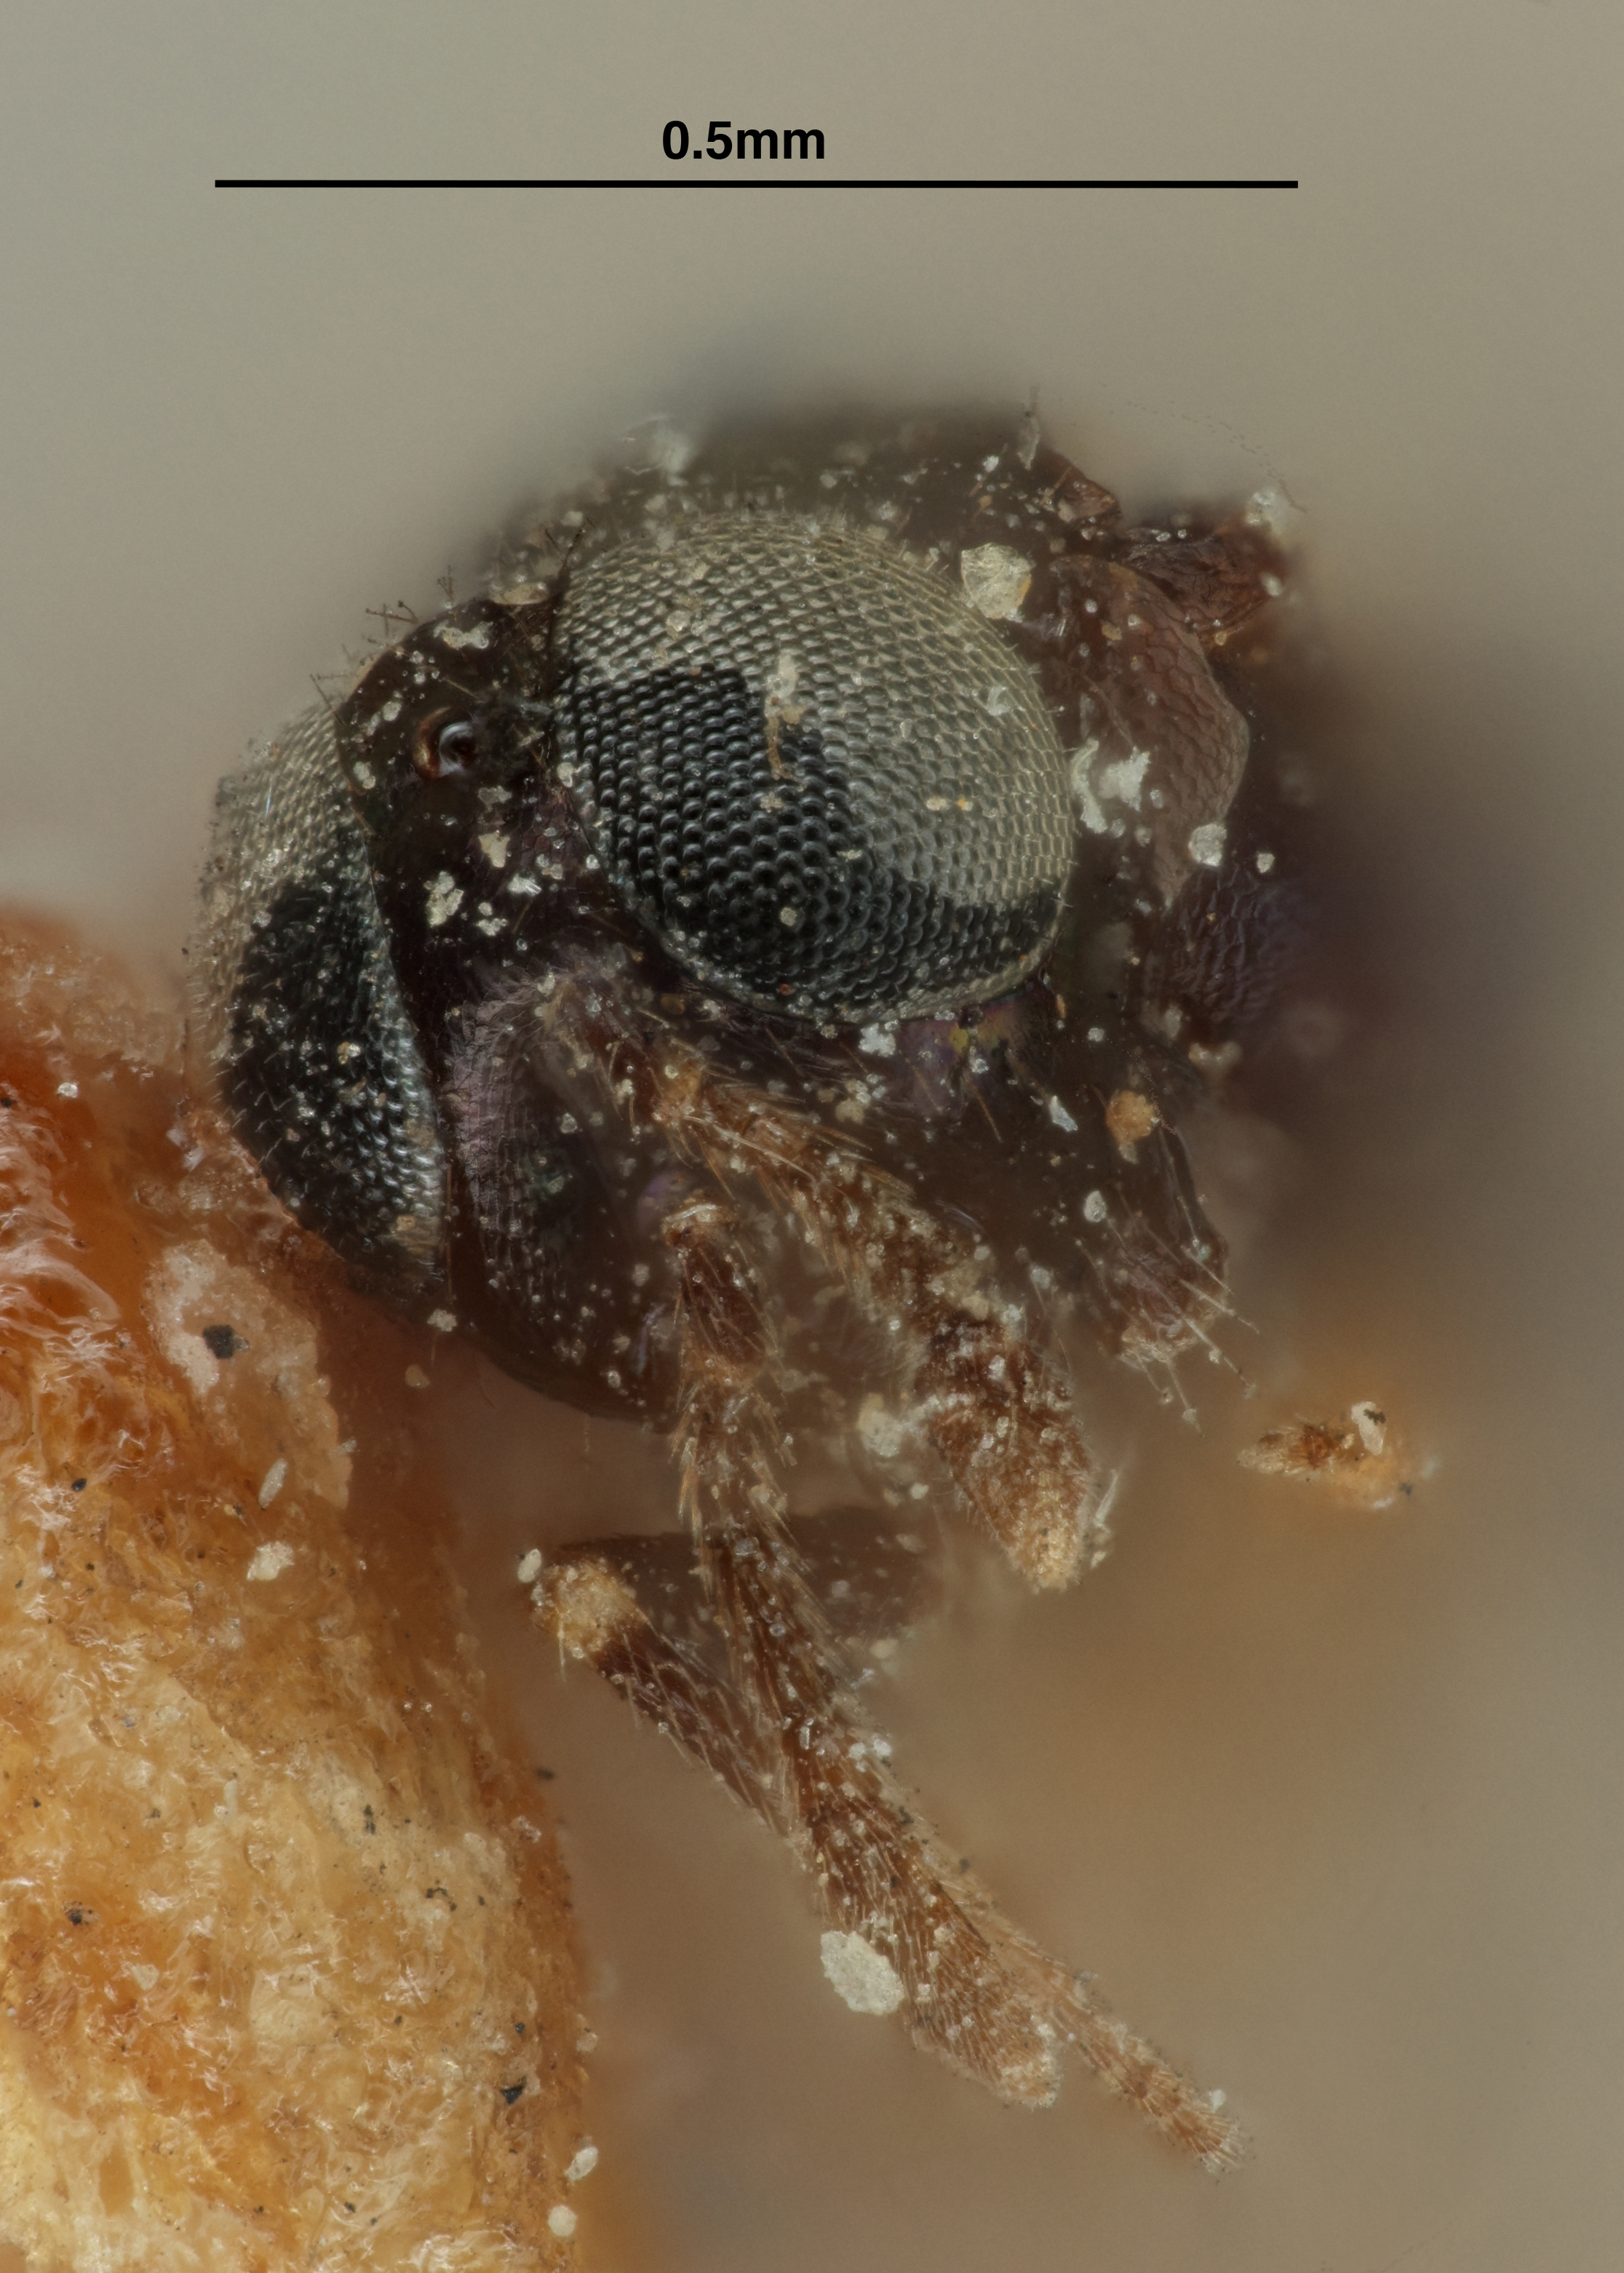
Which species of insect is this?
Encyrtus bucculatricis
